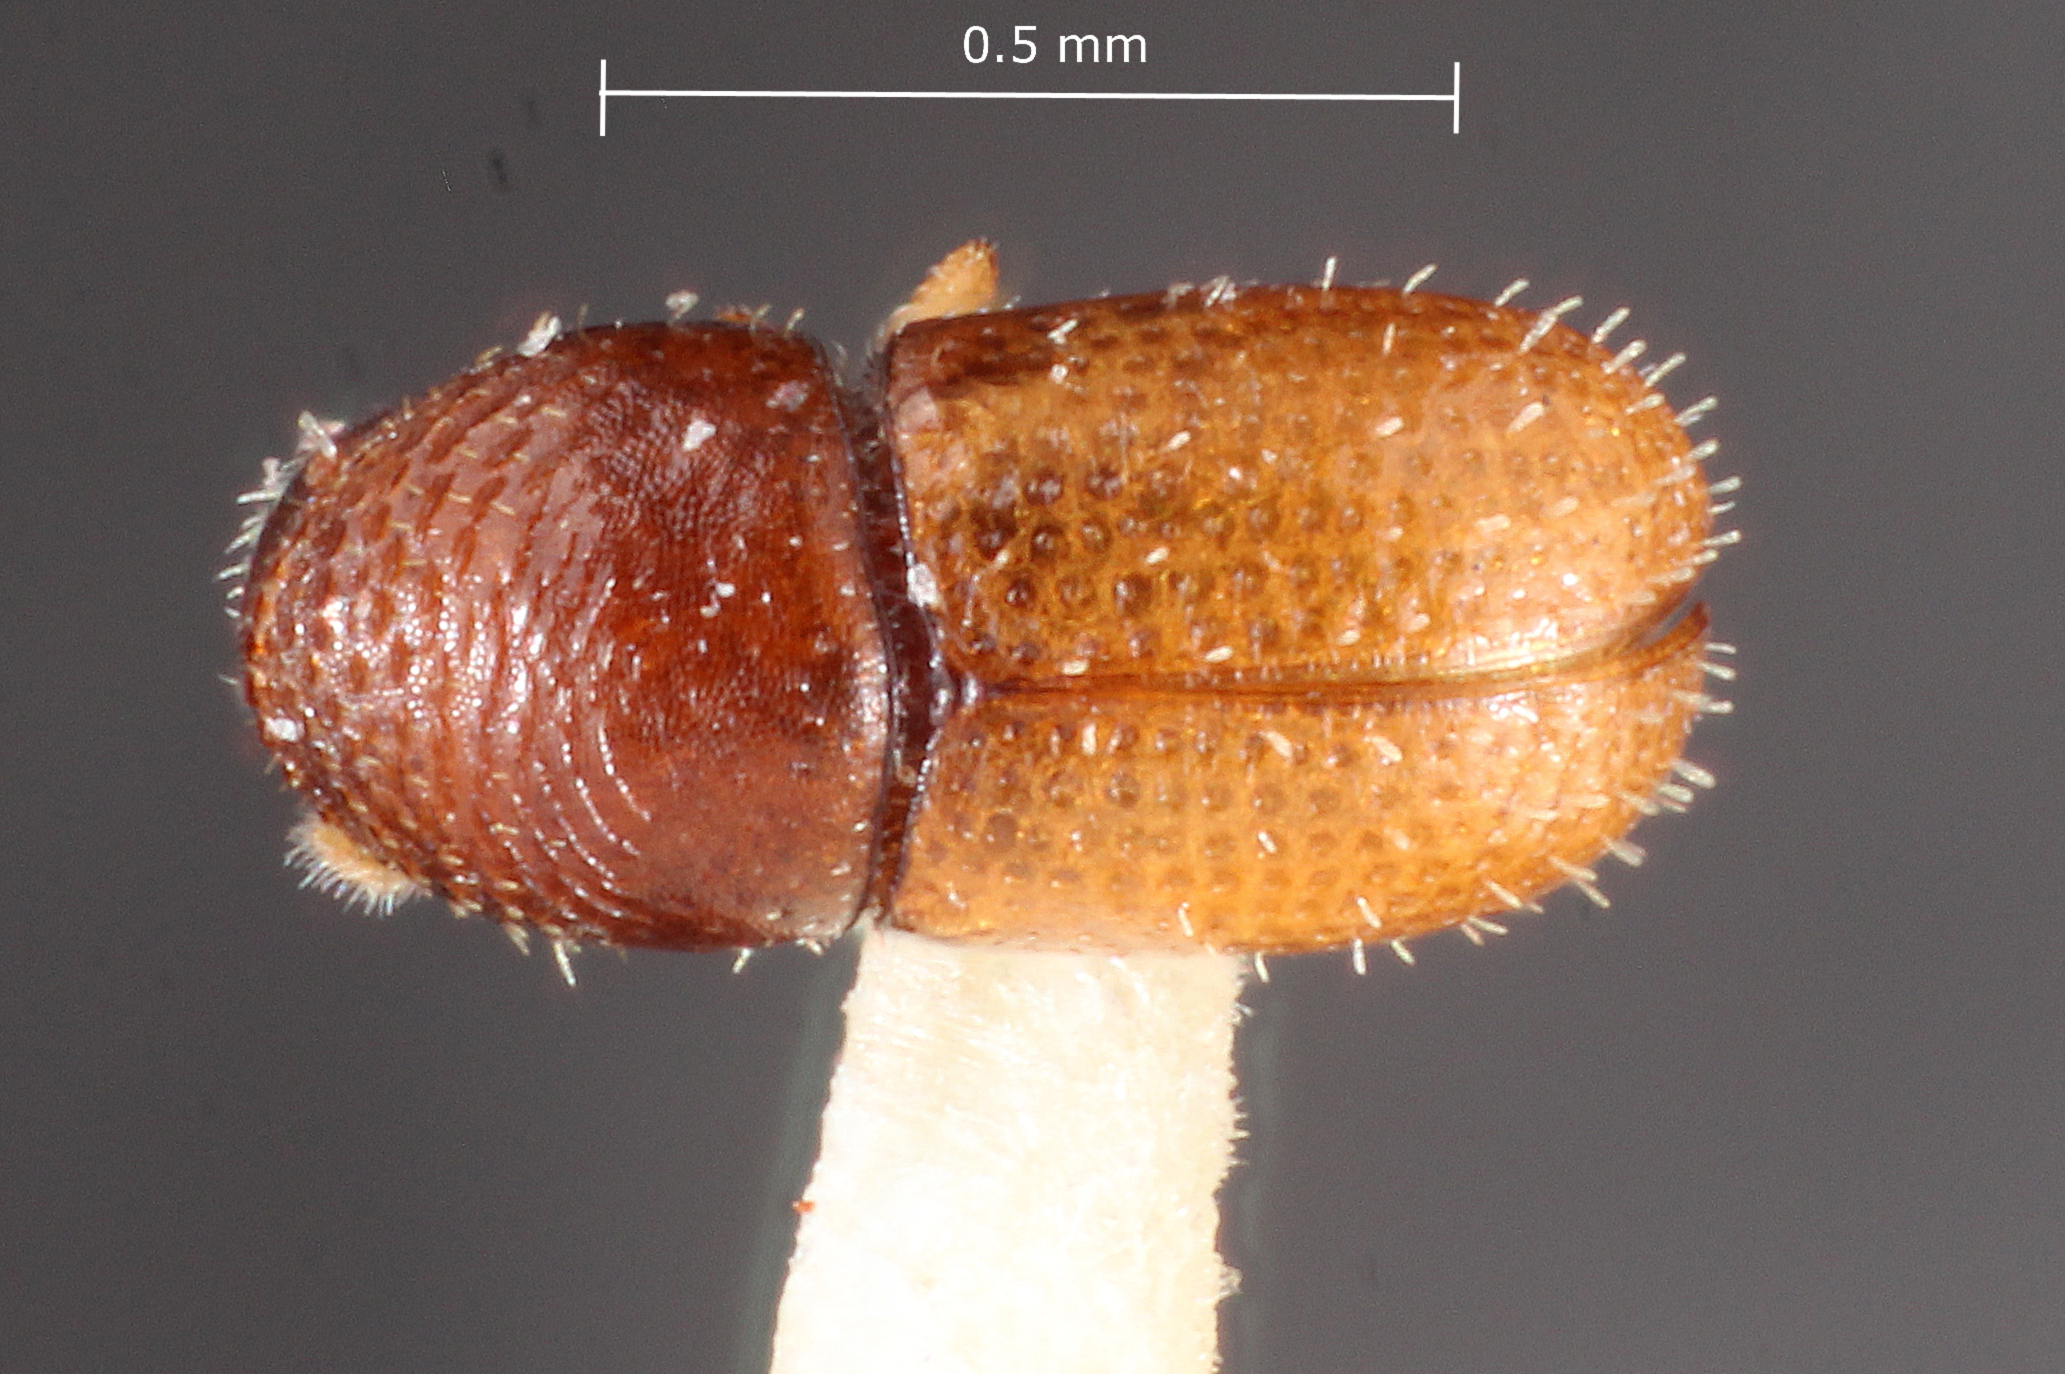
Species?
Ptilopodius stephegynis
